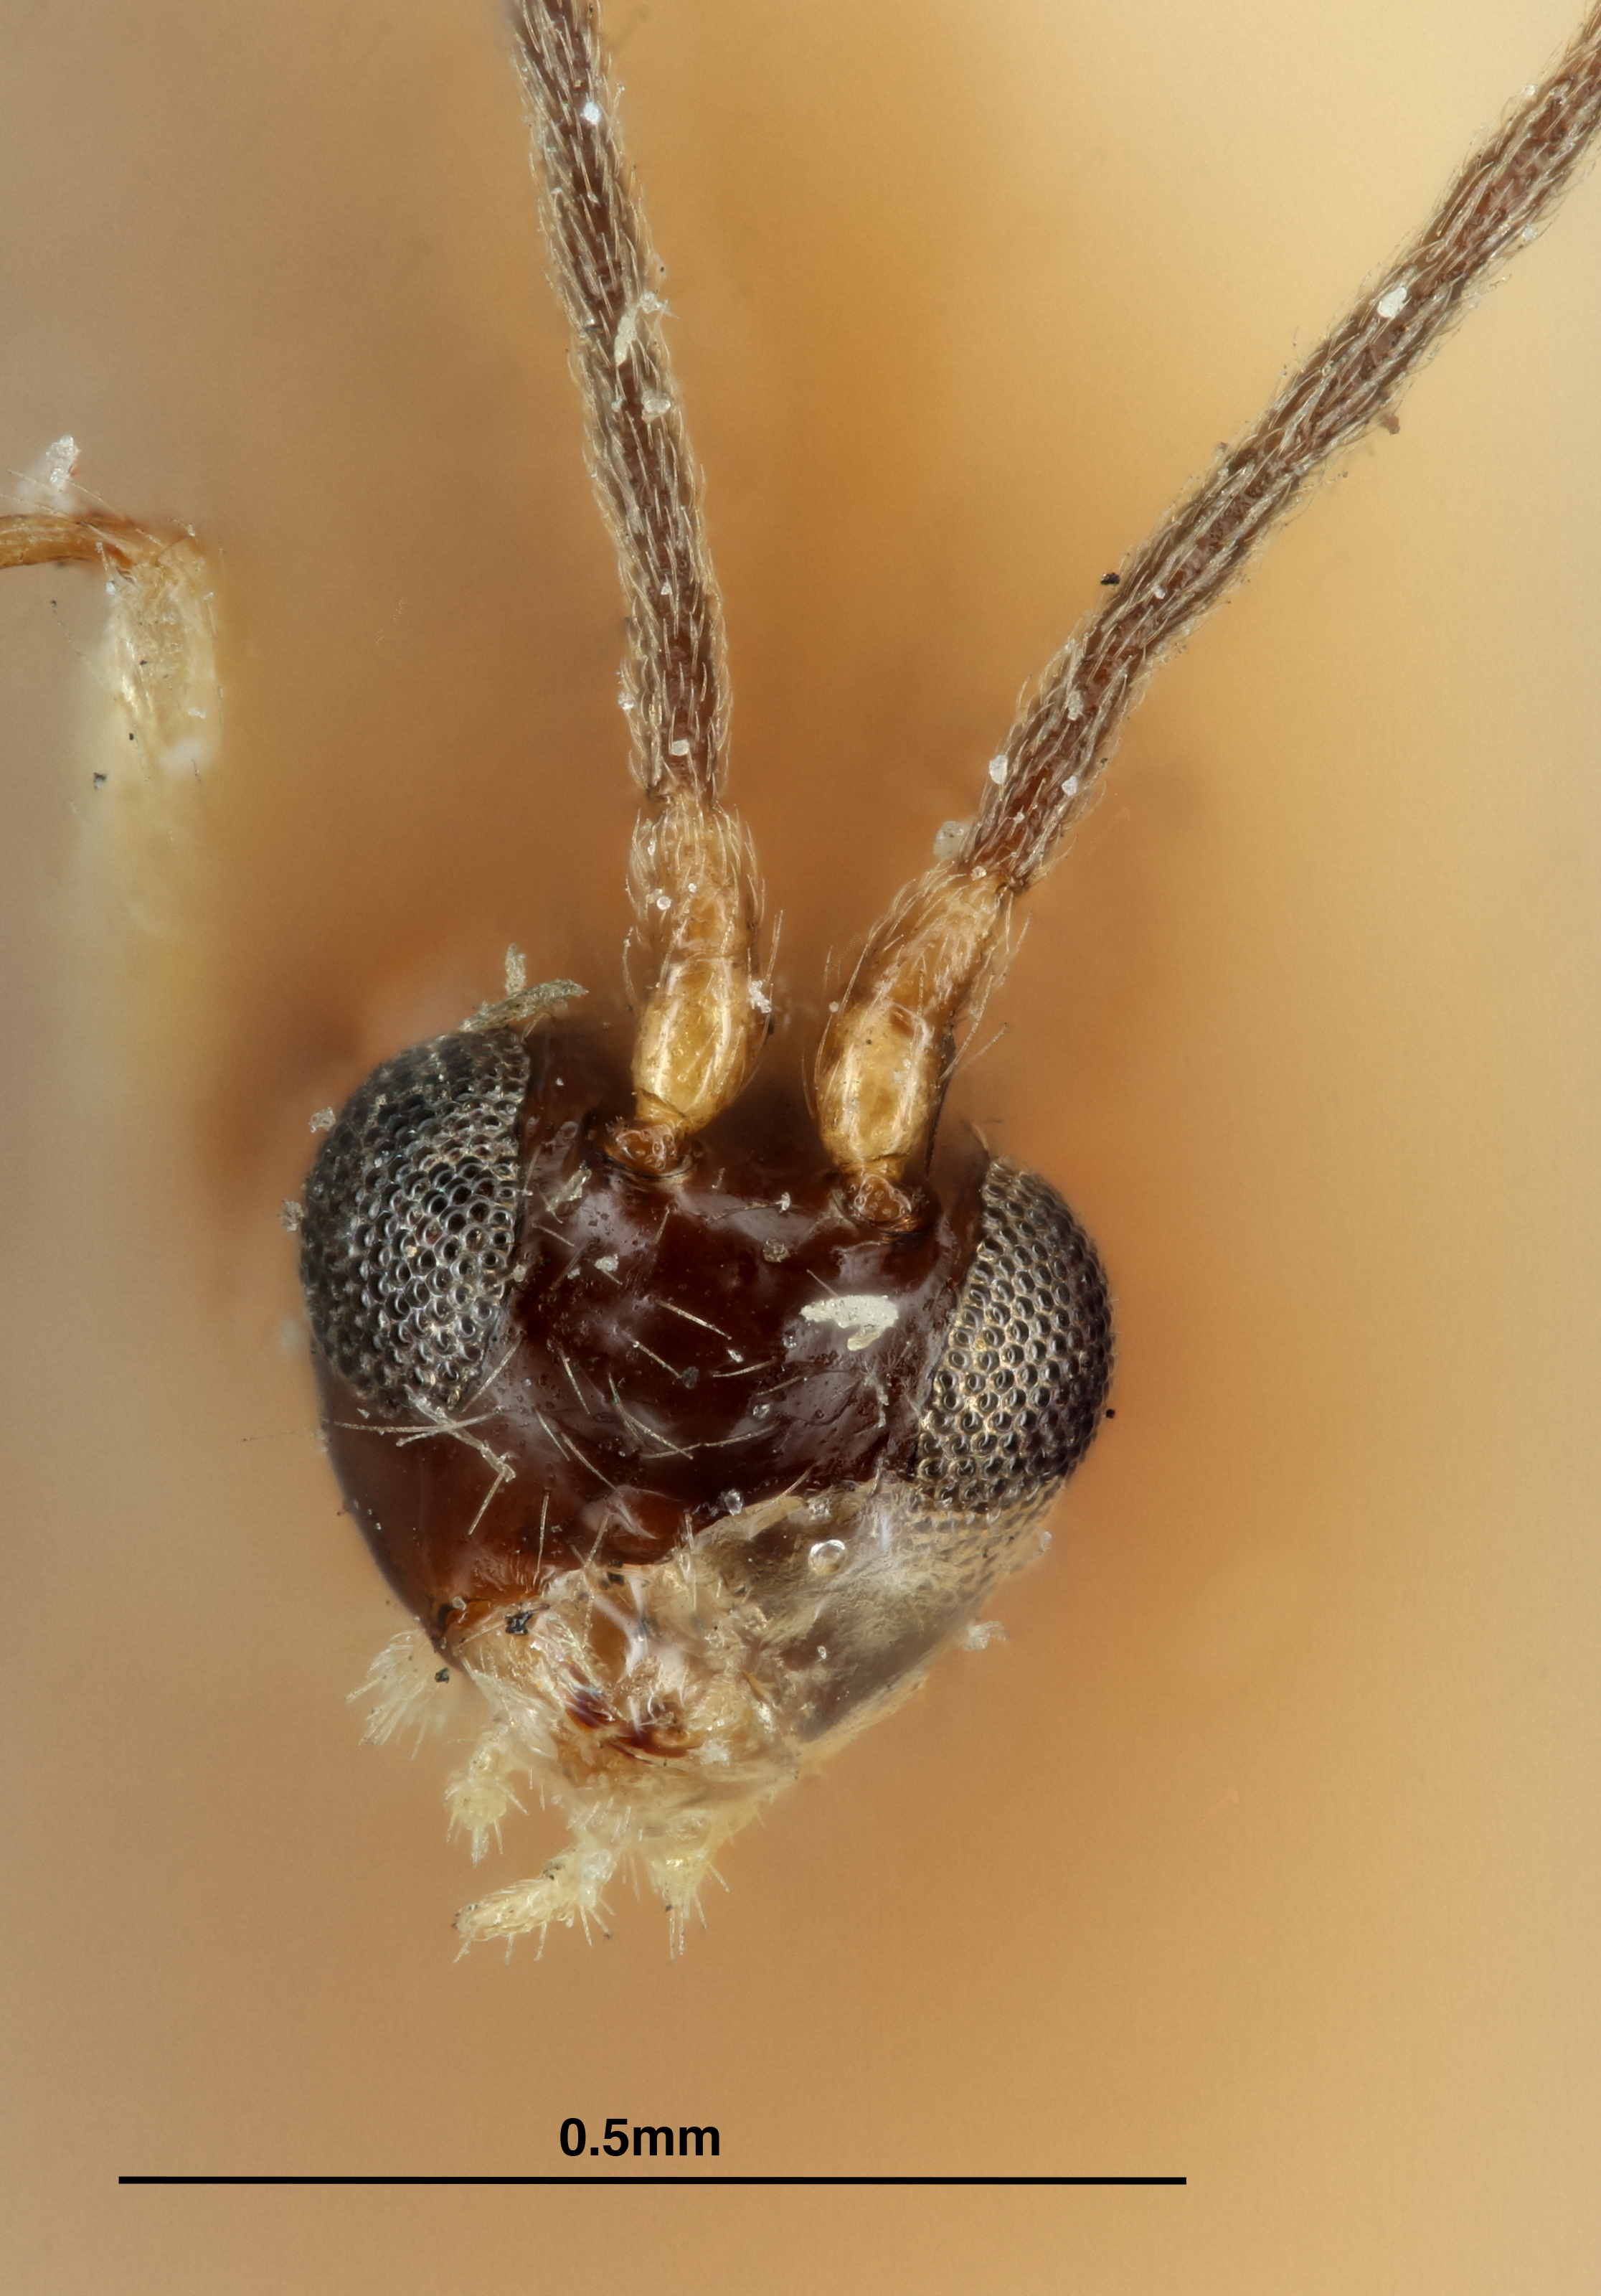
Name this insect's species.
Hormius atriceps
